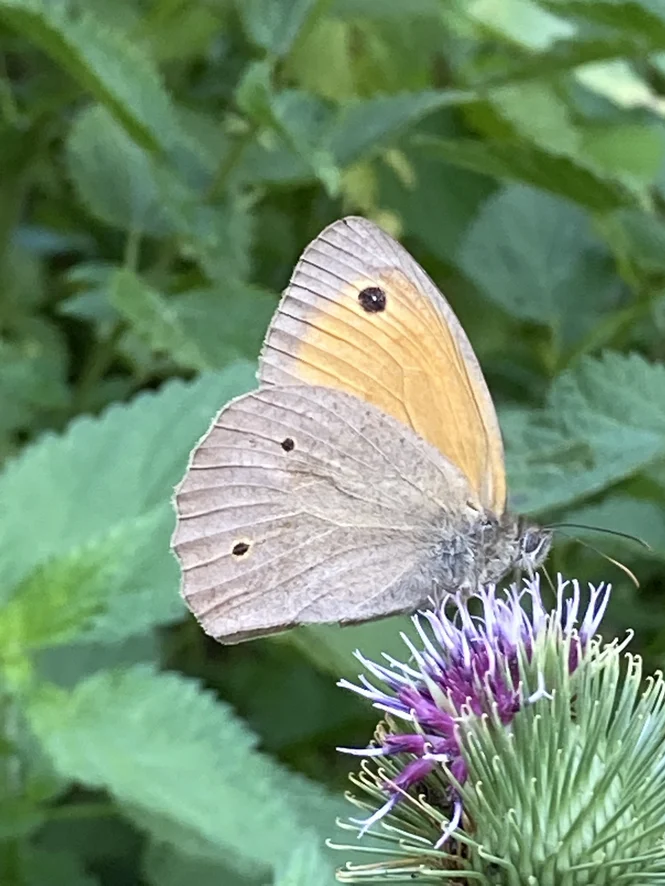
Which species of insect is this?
Maniola jurtina
